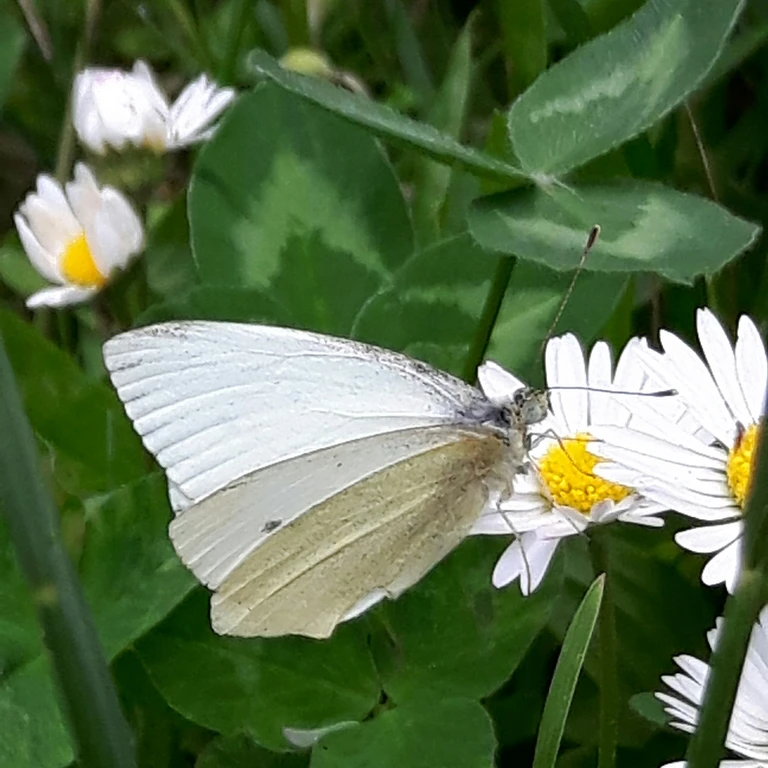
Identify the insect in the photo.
Pieris rapae
